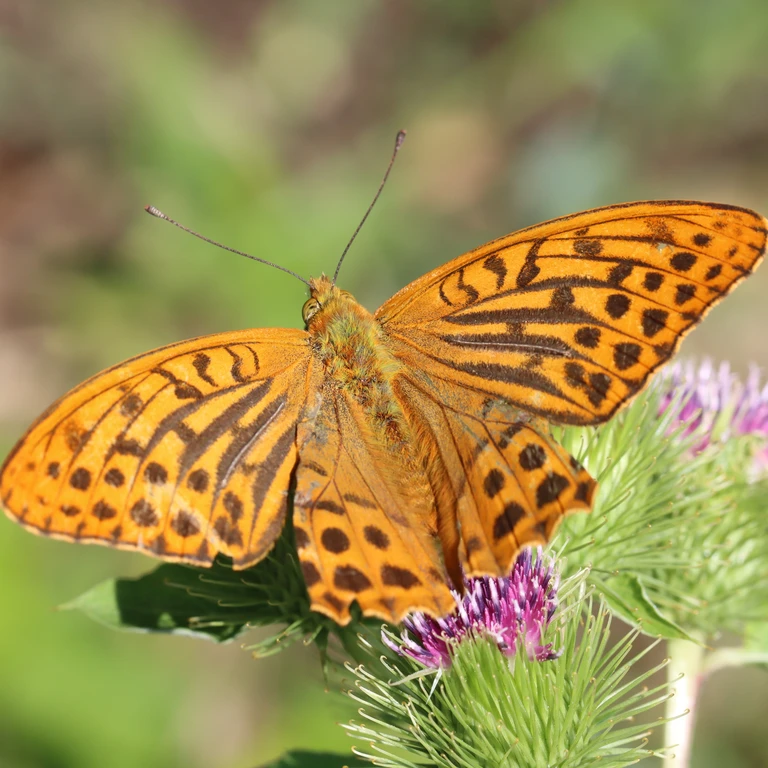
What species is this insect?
Argynnis paphia
